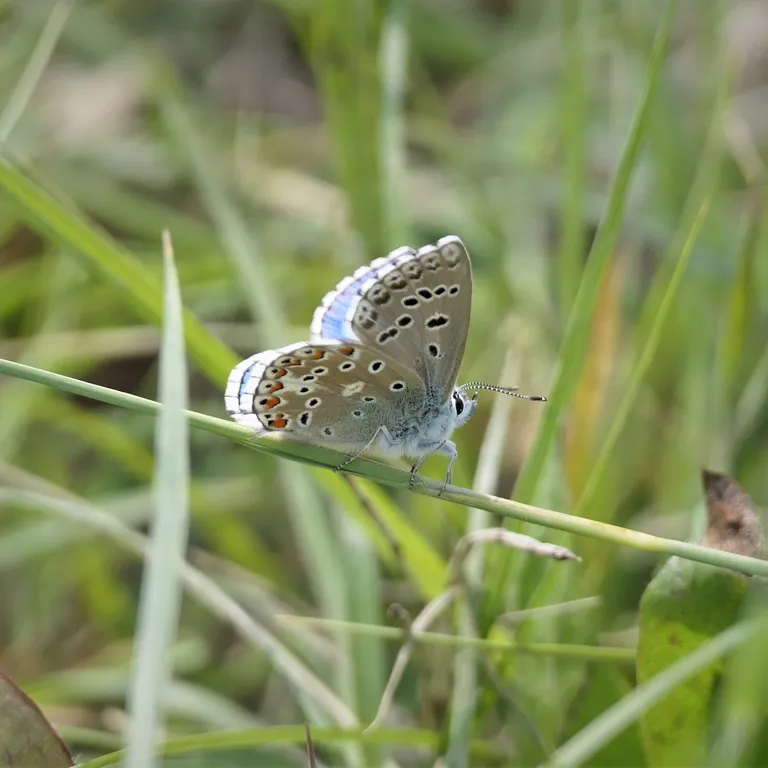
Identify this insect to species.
Lysandra bellargus
